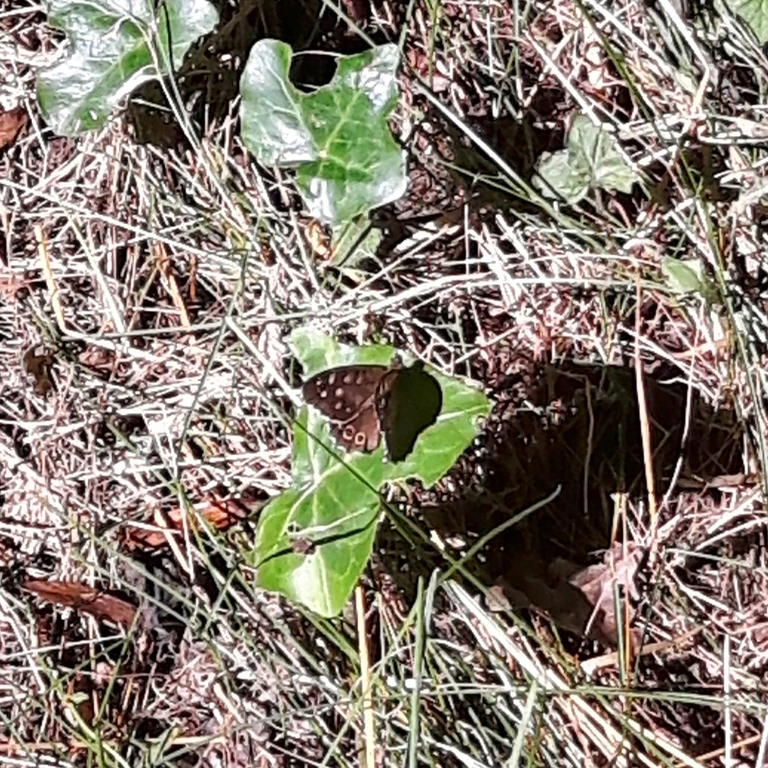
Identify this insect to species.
Pararge aegeria
